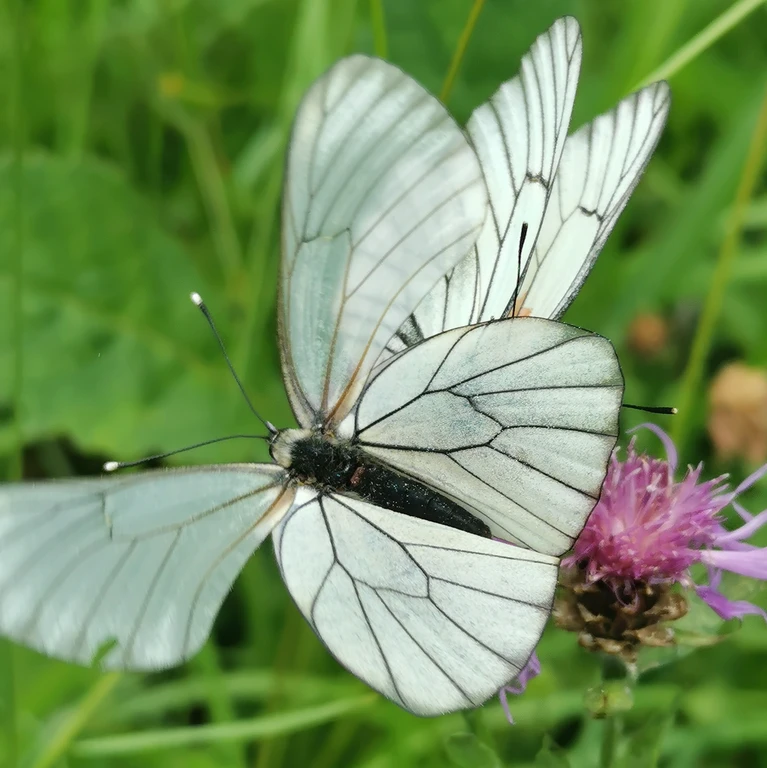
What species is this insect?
Aporia crataegi
